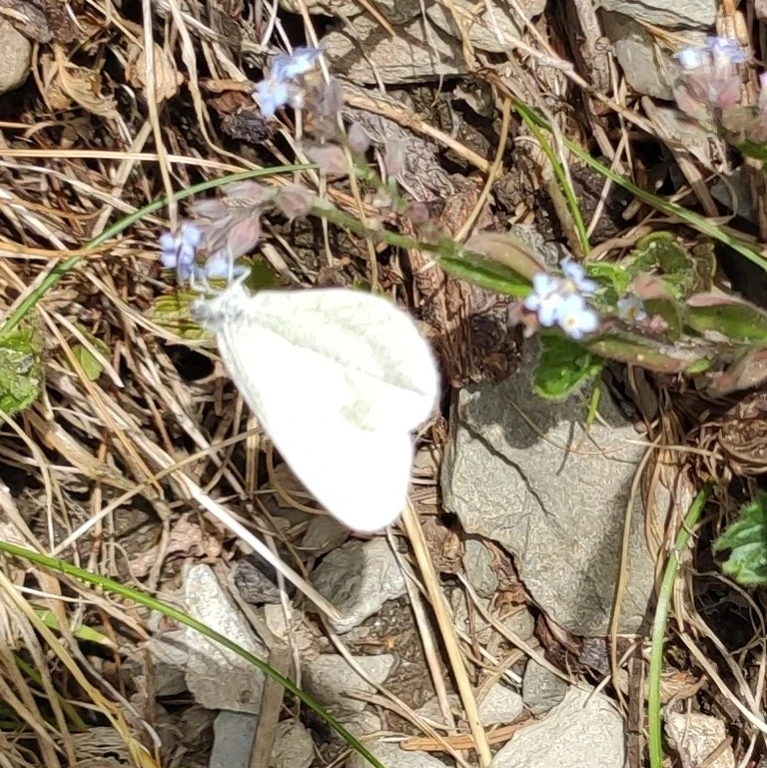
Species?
Leptidea sinapis/juvernica
